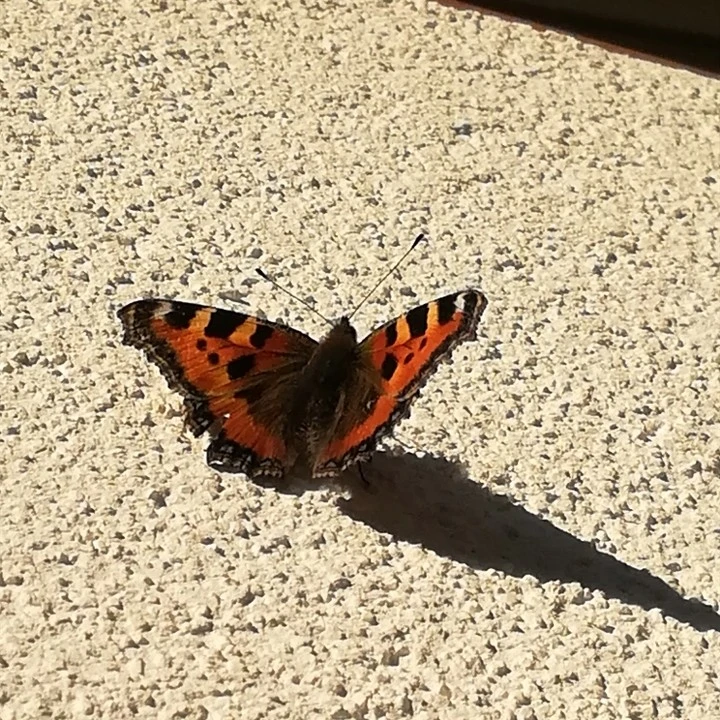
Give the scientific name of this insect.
Aglais urticae
